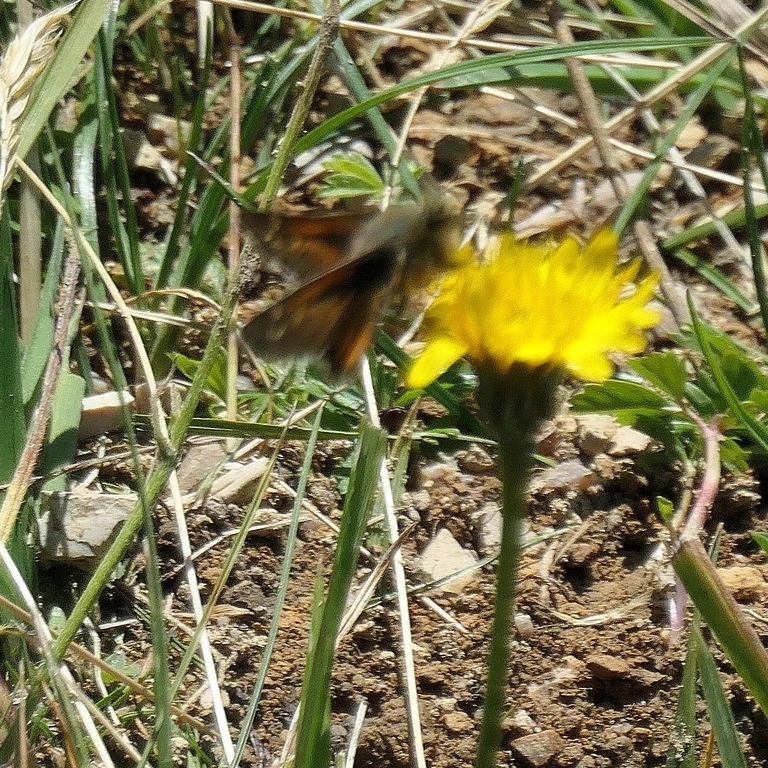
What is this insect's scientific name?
Hesperia comma
